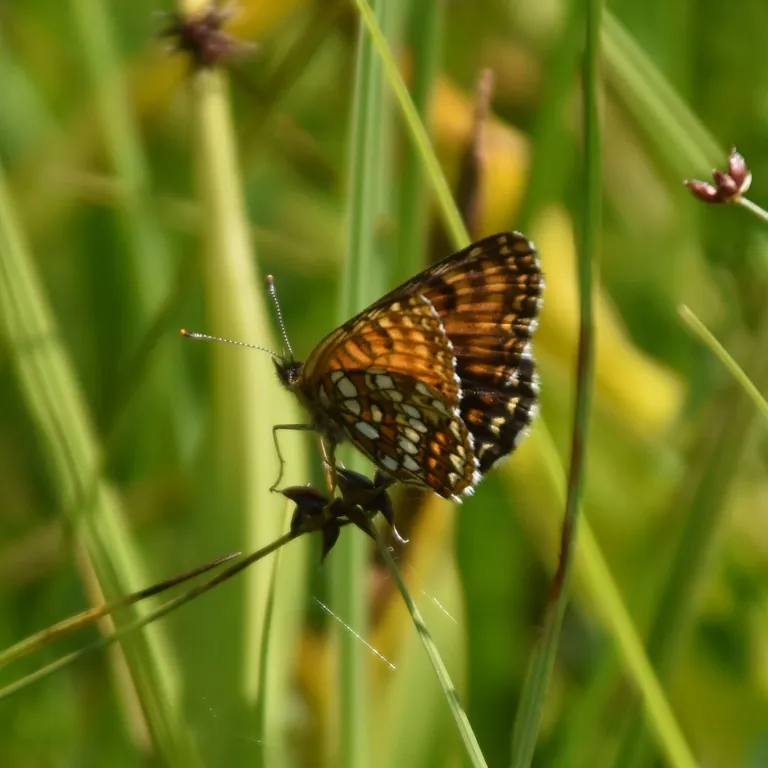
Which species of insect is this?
Melitaea diamina
